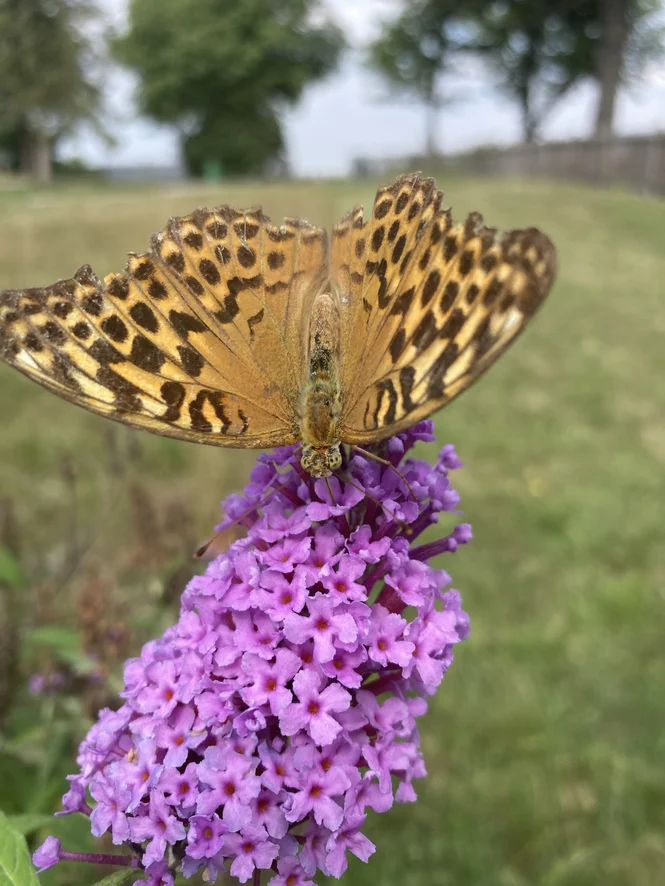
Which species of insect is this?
Argynnis paphia
